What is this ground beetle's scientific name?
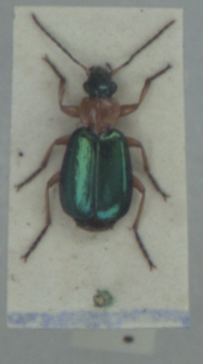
Lebia chlorocephala
